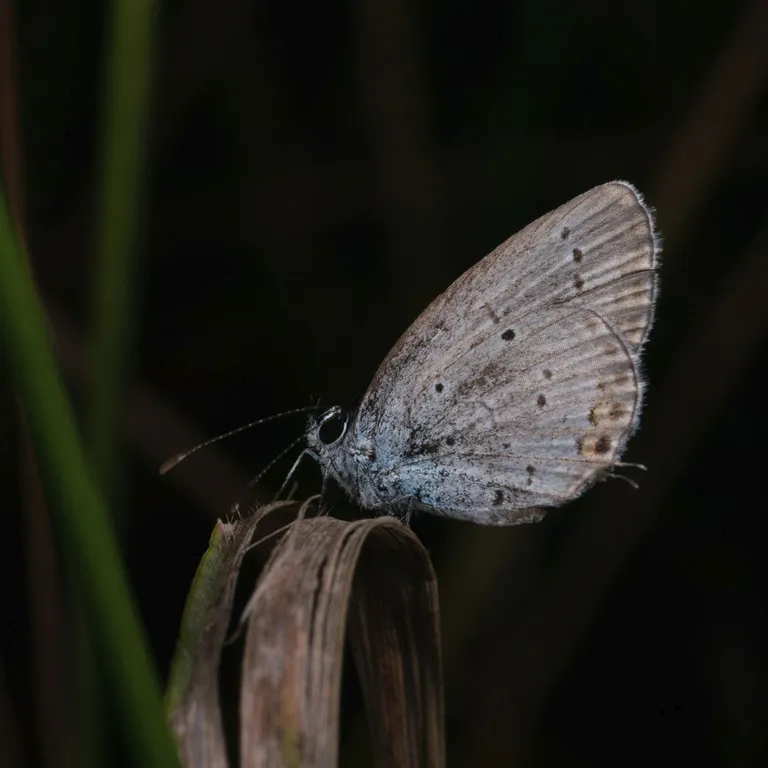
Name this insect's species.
Cupido argiades (also Elkalyce argiades)
